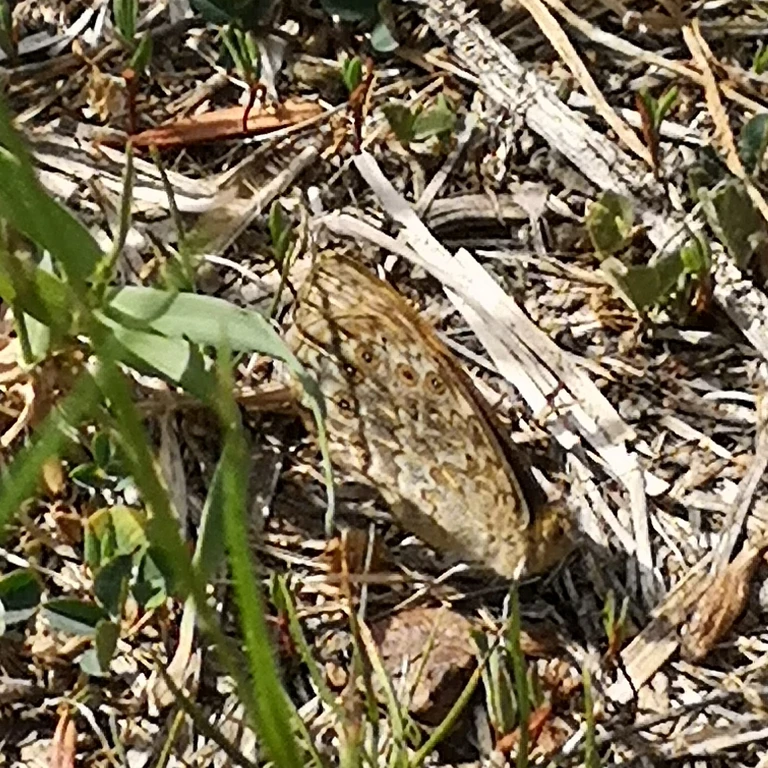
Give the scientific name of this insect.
Lasiommata megera (also Pararge megera)
